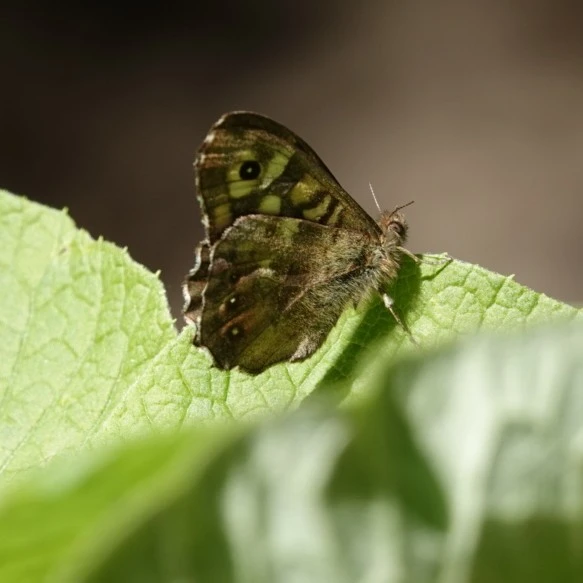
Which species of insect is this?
Pararge aegeria
